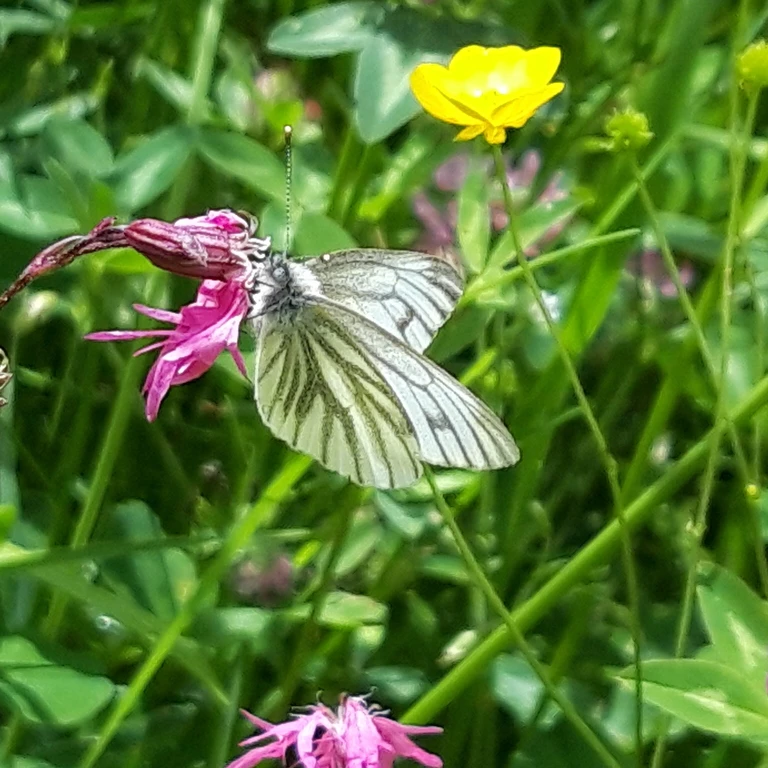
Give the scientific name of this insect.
Pieris napi
